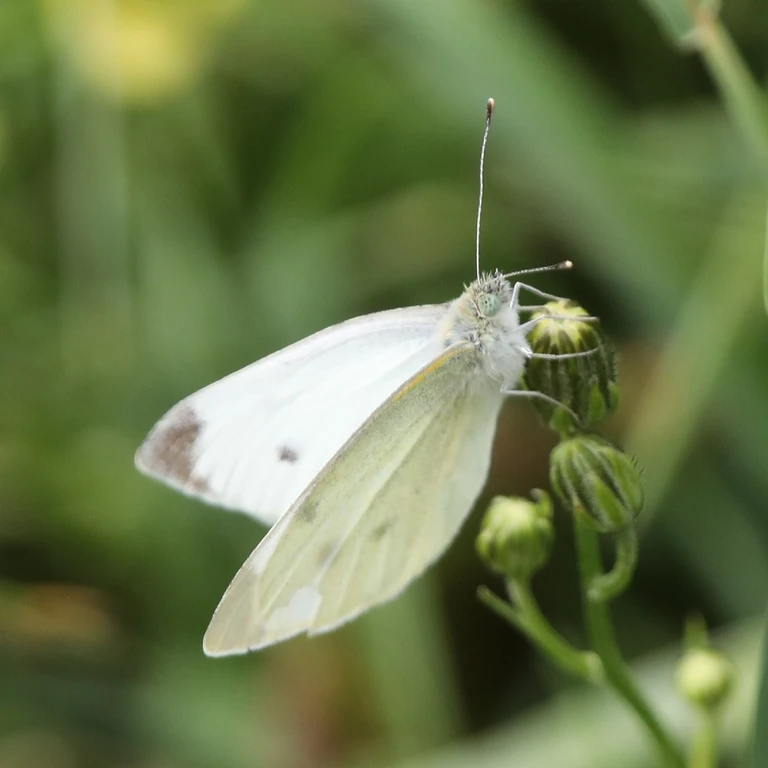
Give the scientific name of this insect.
Pieris rapae
